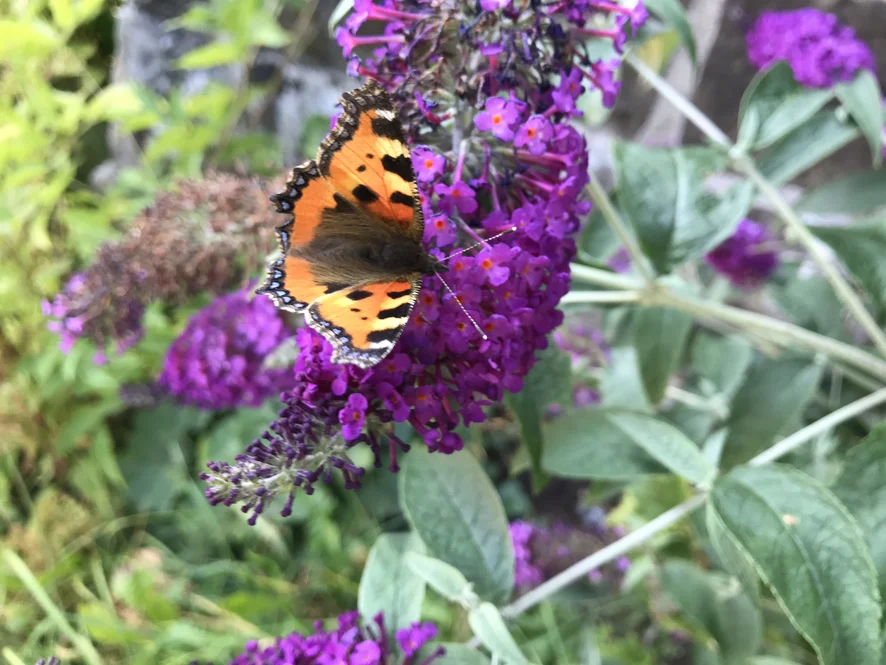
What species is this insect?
Aglais urticae
